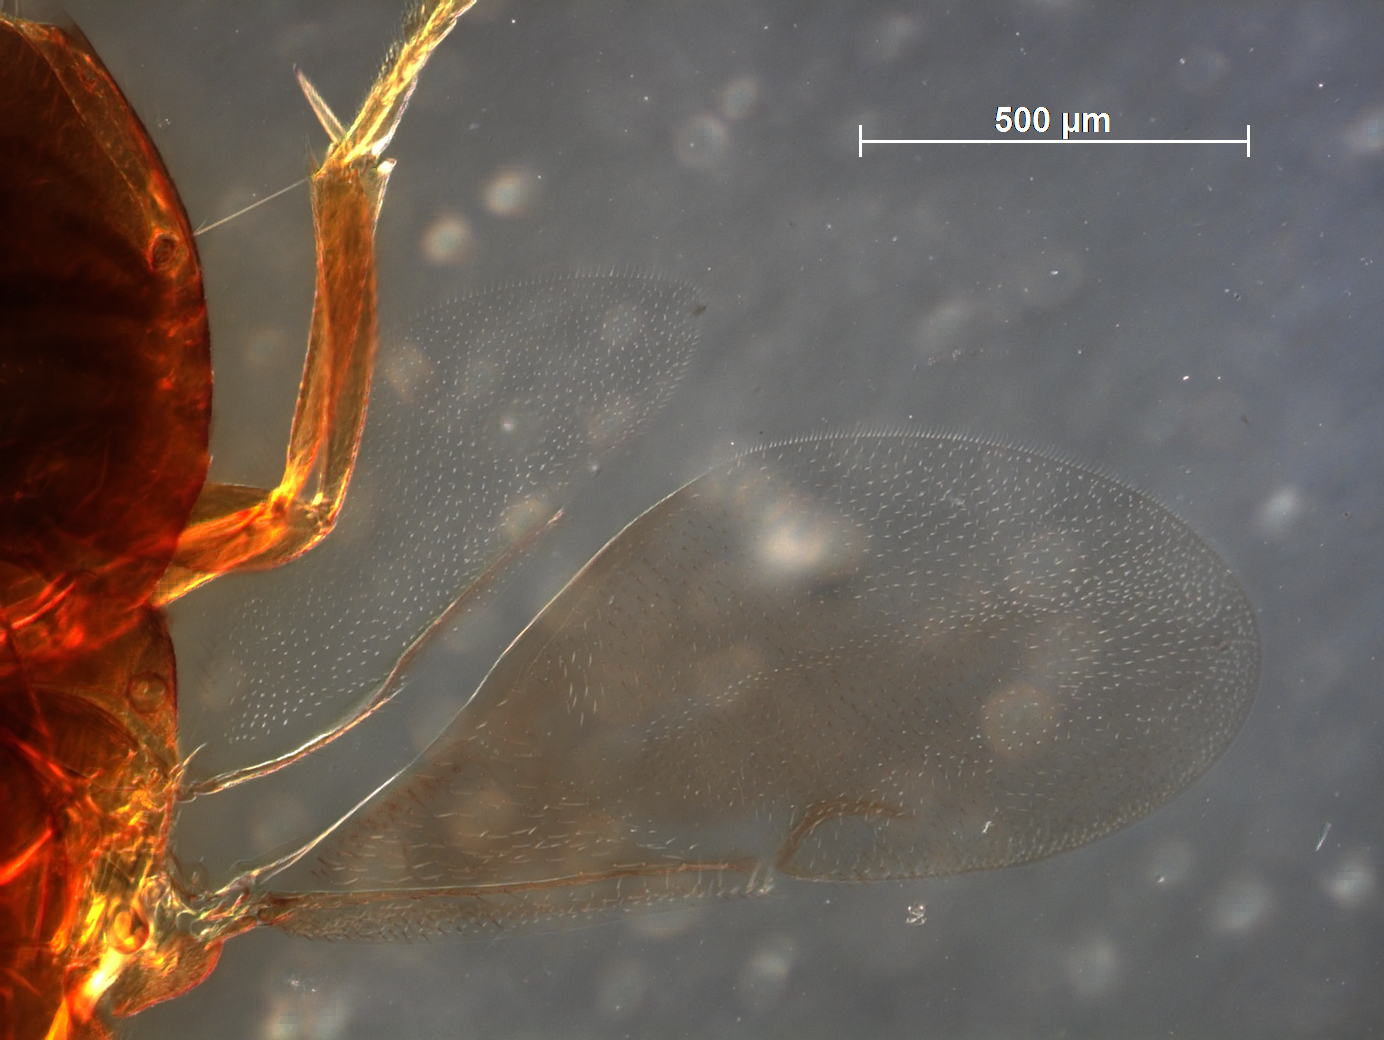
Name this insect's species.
Tropidophryne africana
